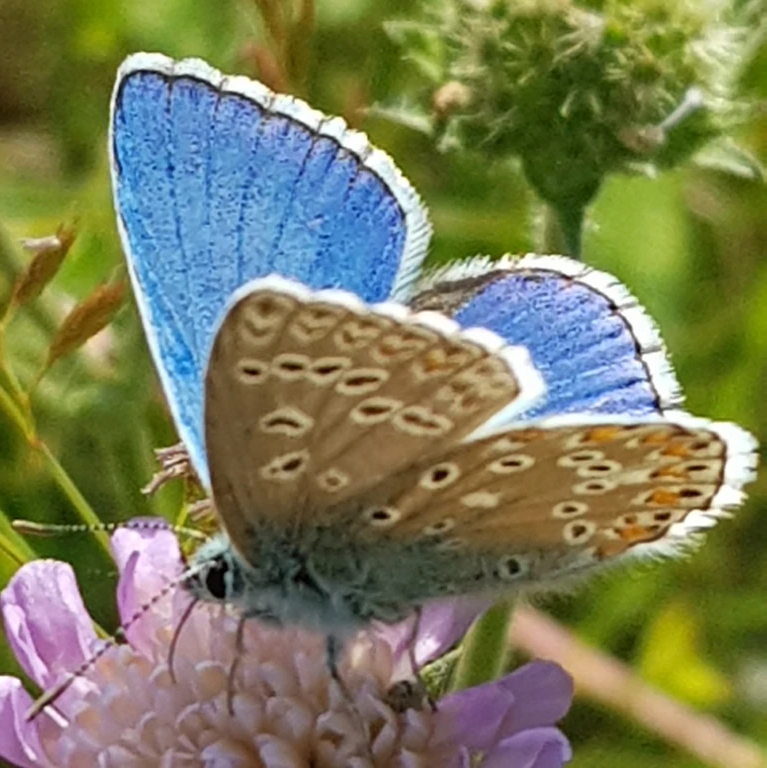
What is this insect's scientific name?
Lysandra bellargus
